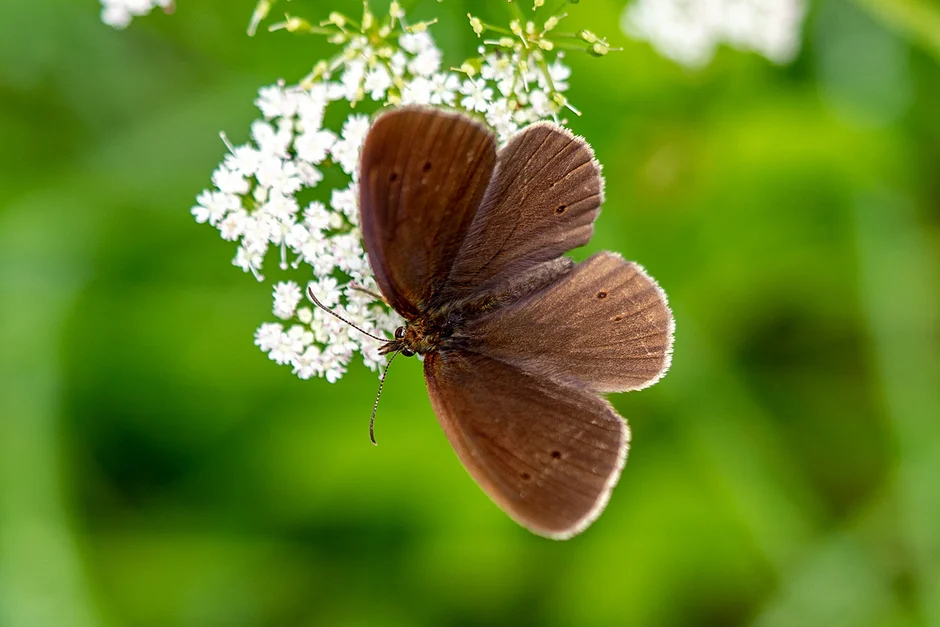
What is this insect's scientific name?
Aphantopus hyperantus
